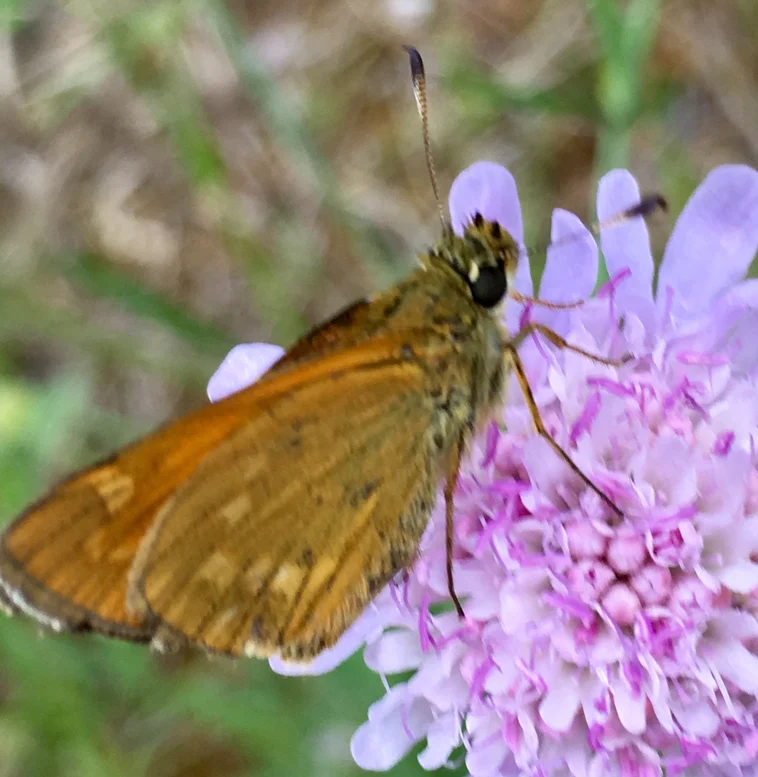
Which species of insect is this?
Ochlodes sylvanus (also Ochlodes venata)
